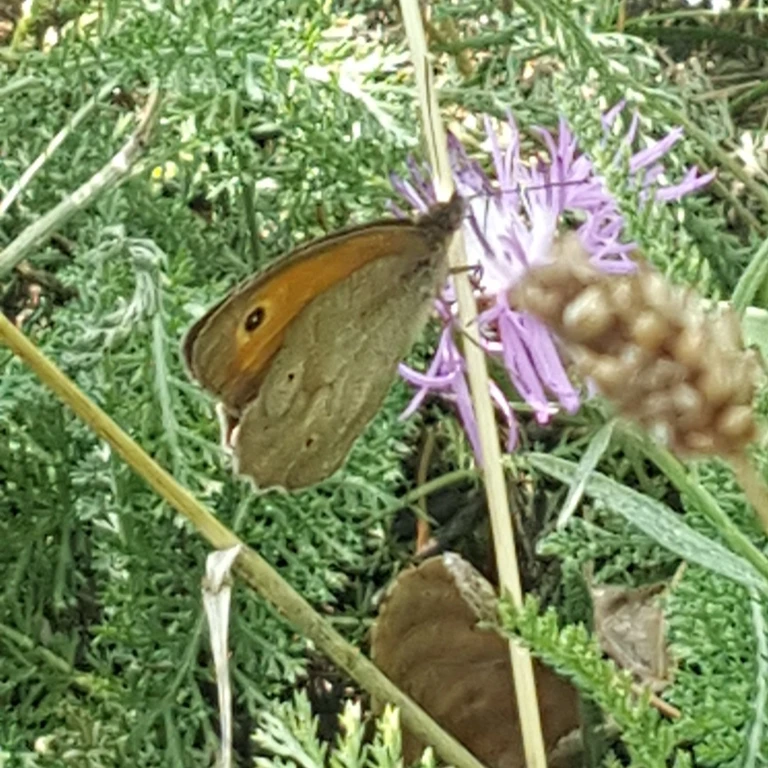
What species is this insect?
Maniola jurtina
